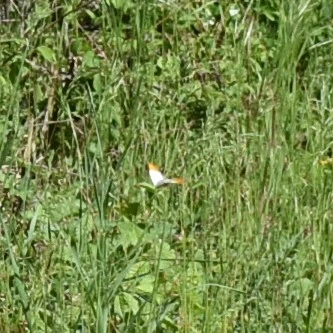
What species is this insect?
Anthocharis cardamines
